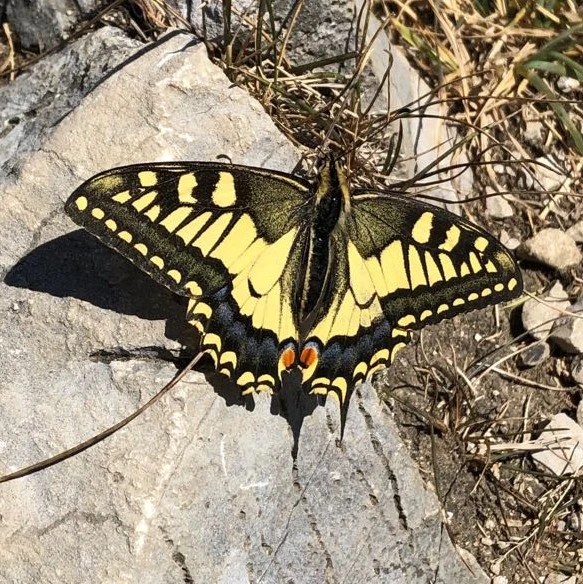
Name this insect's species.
Papilio machaon
